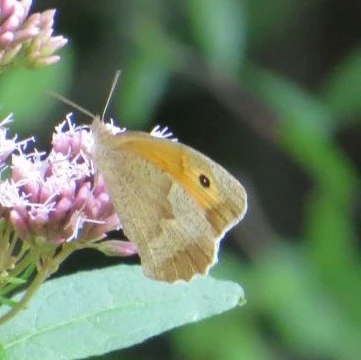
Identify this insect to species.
Maniola jurtina
